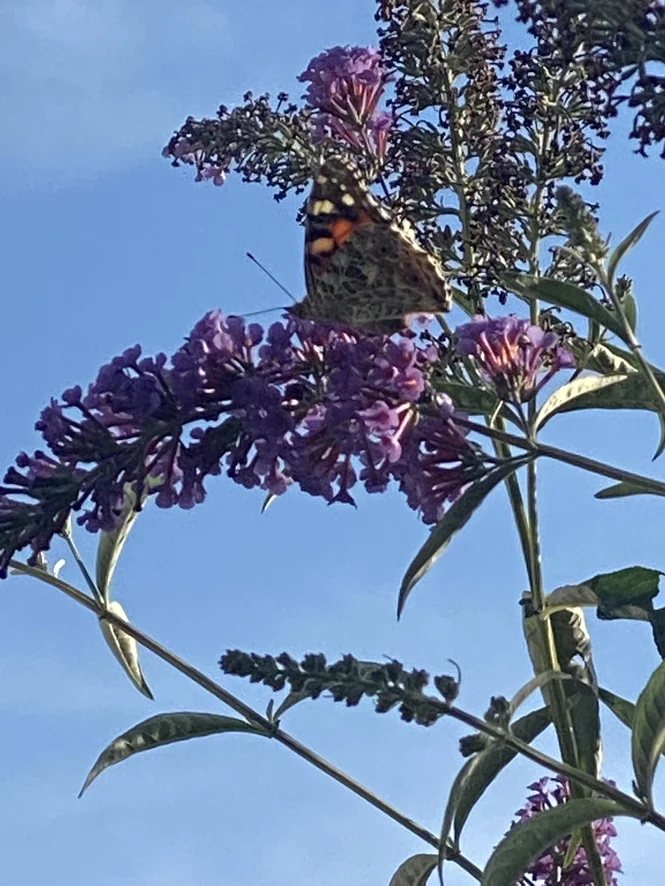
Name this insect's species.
Vanessa cardui
